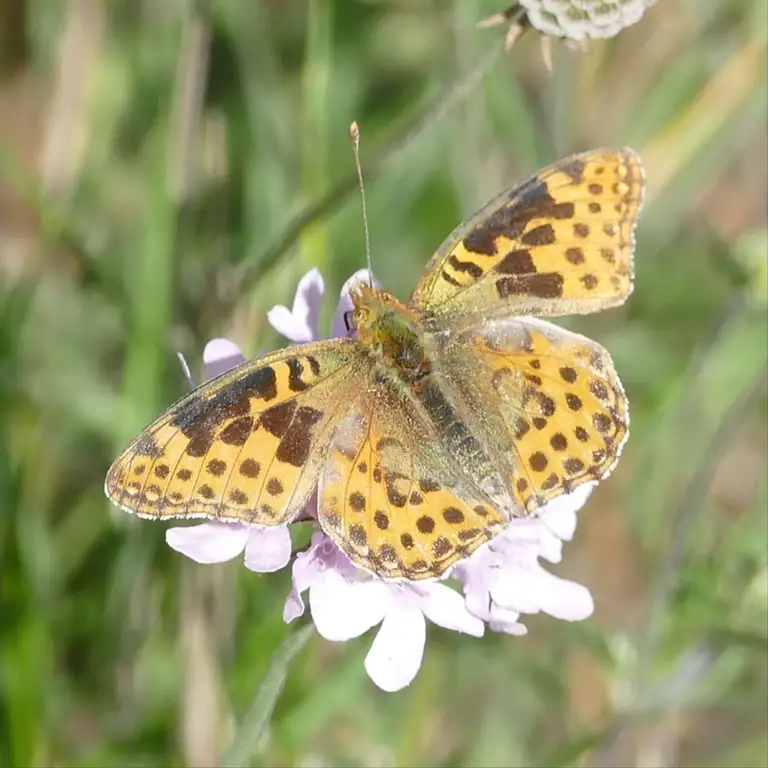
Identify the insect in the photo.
Issoria lathonia
